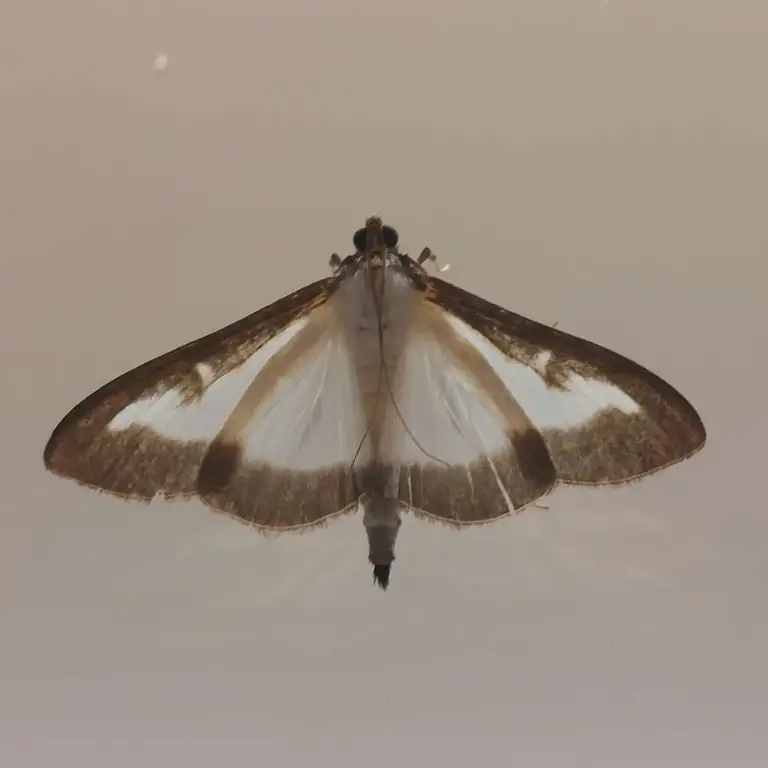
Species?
Cydalima perspectalis
